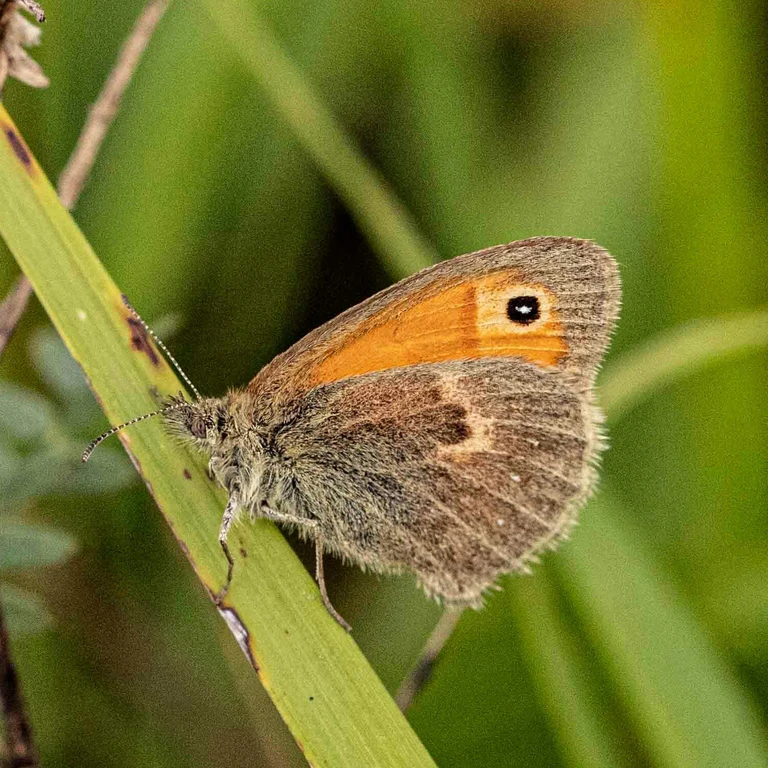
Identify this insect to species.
Coenonympha pamphilus
